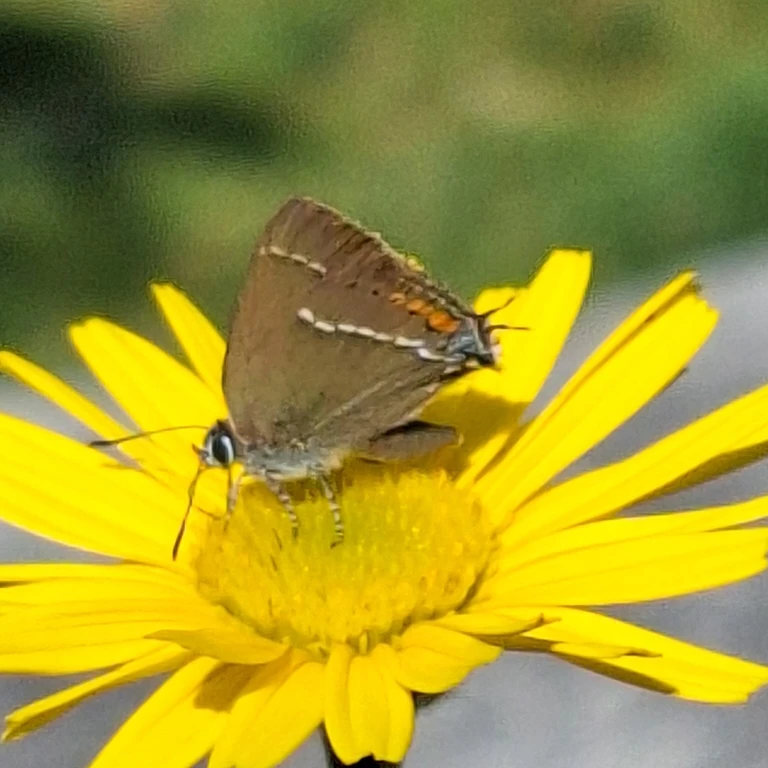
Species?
Satyrium spini (also Tuttiola spini)
